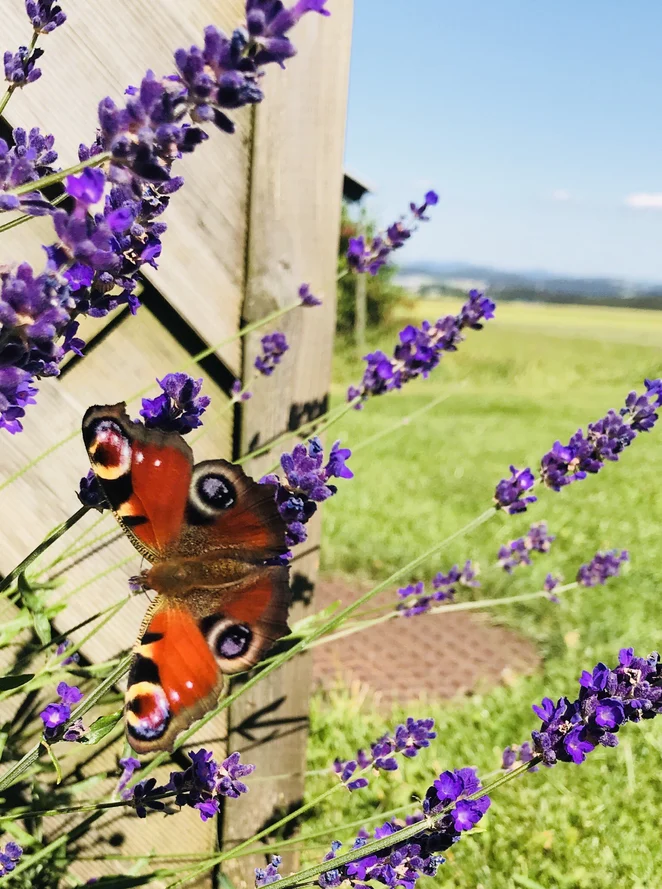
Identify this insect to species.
Aglais io
